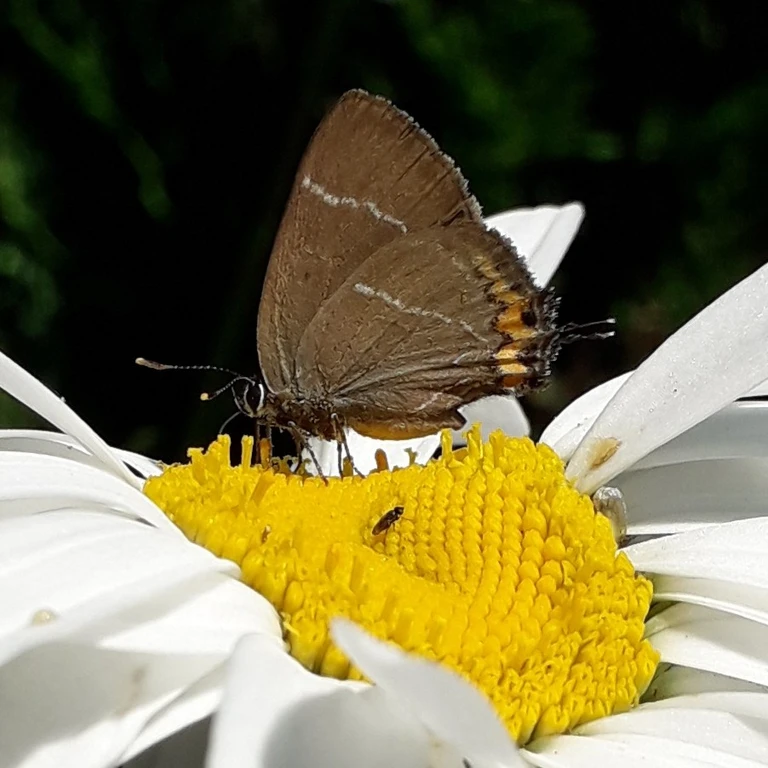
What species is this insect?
Satyrium w-album
